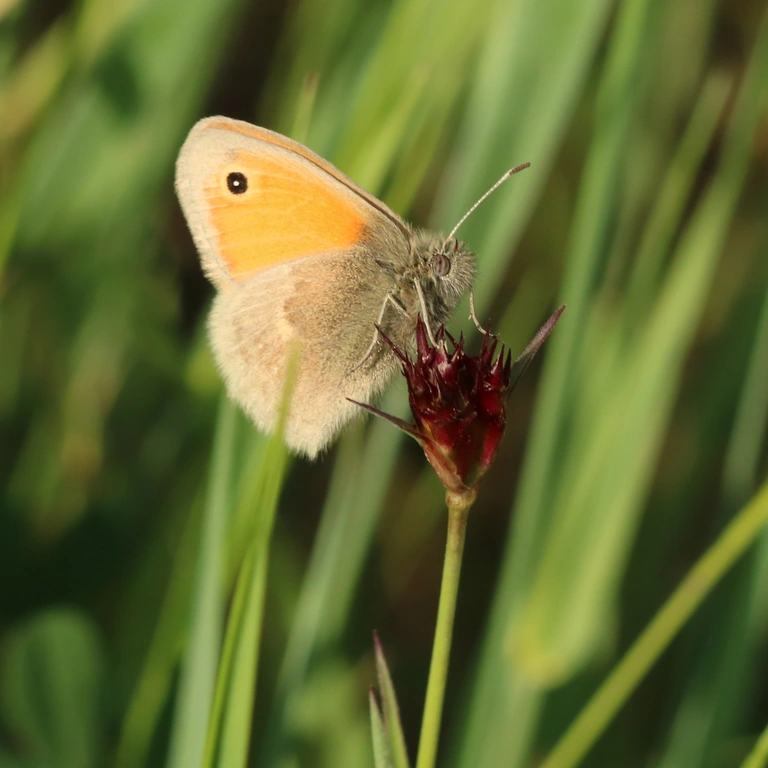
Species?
Coenonympha pamphilus
